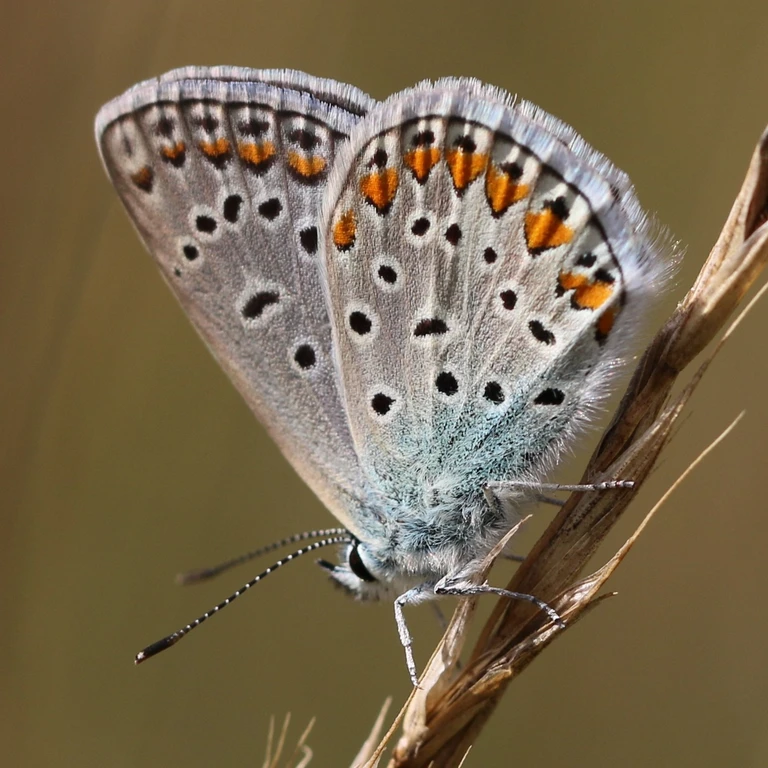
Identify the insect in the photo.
Polyommatus icarus
